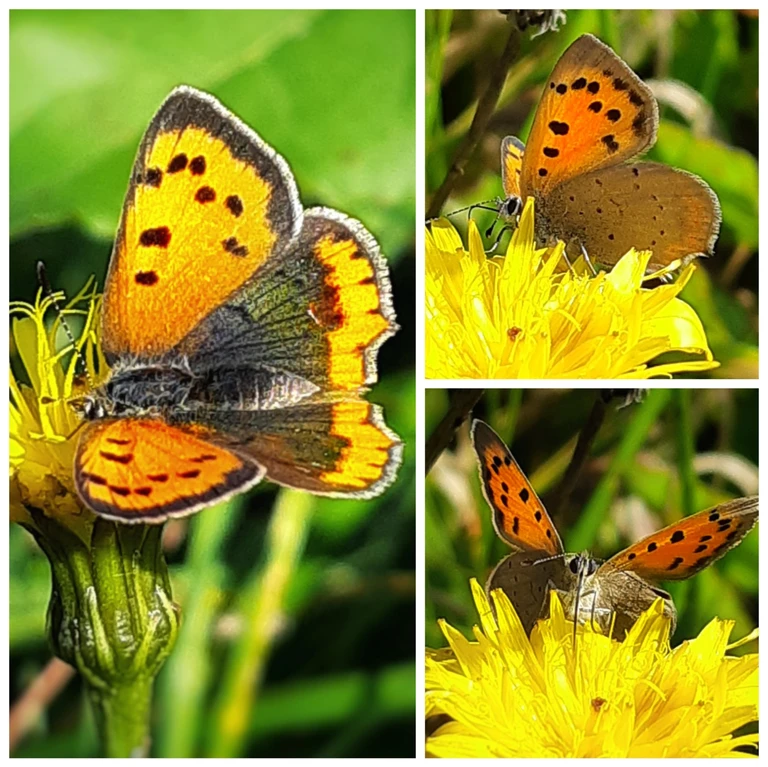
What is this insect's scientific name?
Lycaena phlaeas
